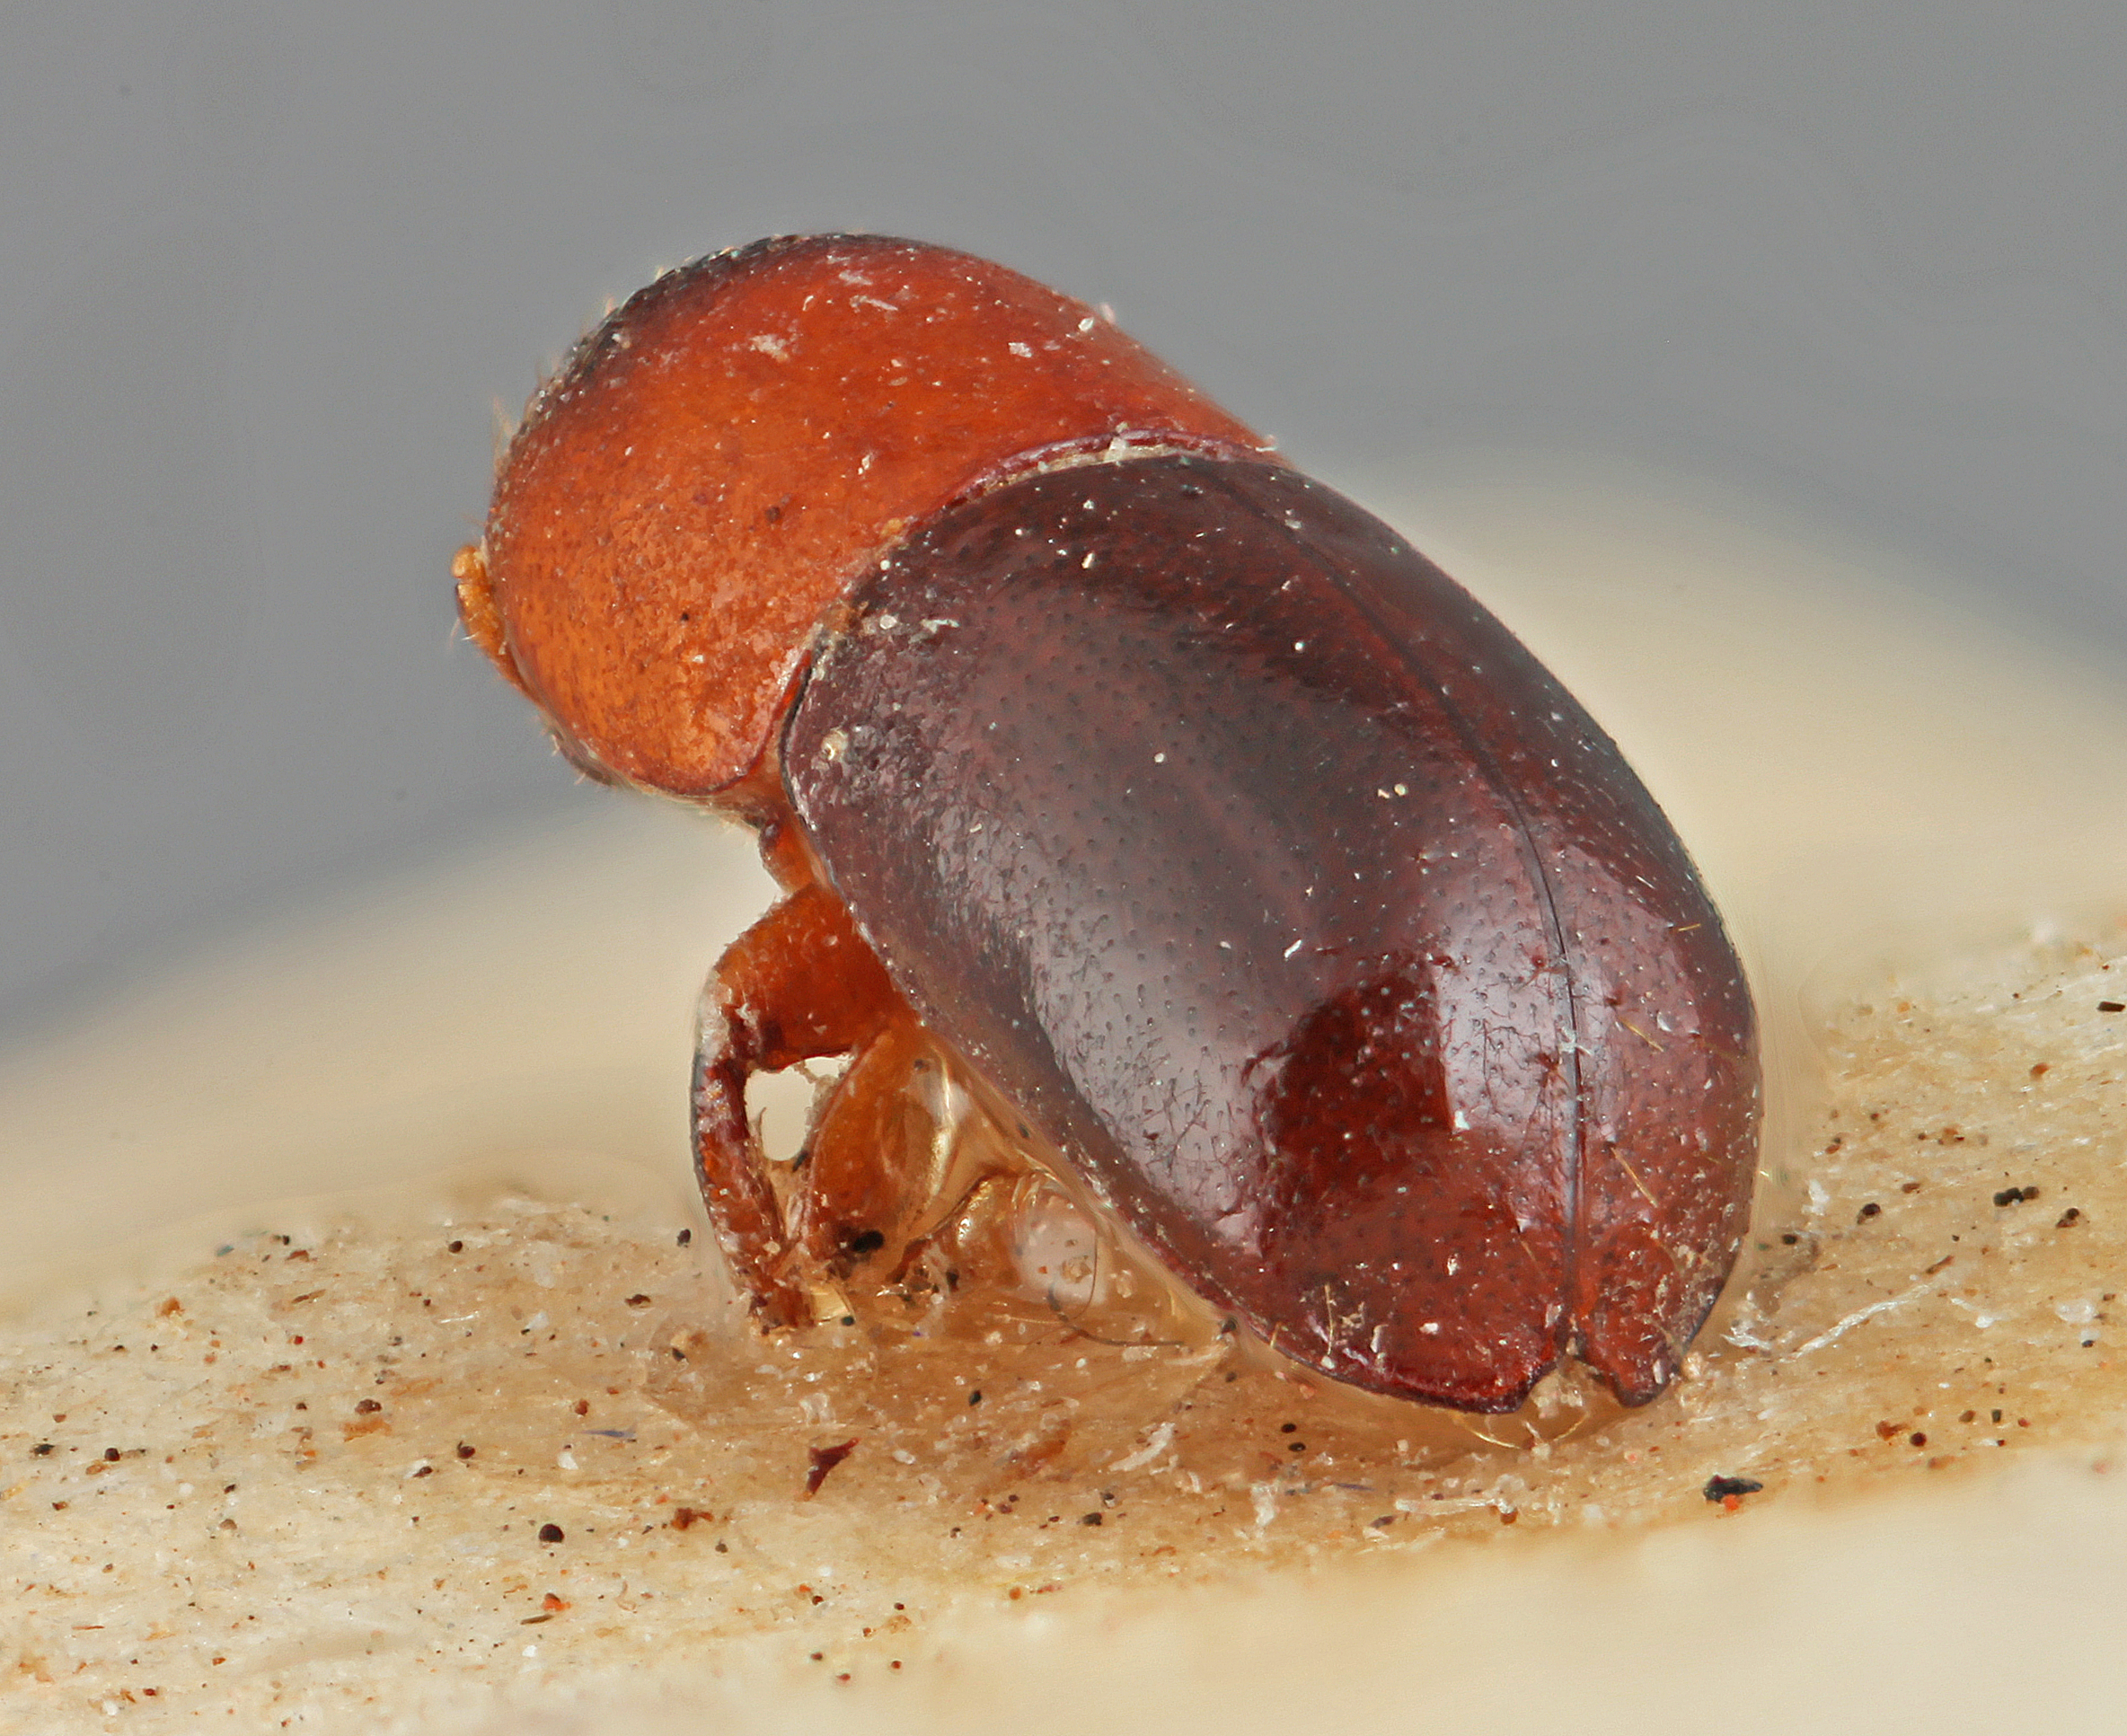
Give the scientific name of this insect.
Corthylus emarginatus
